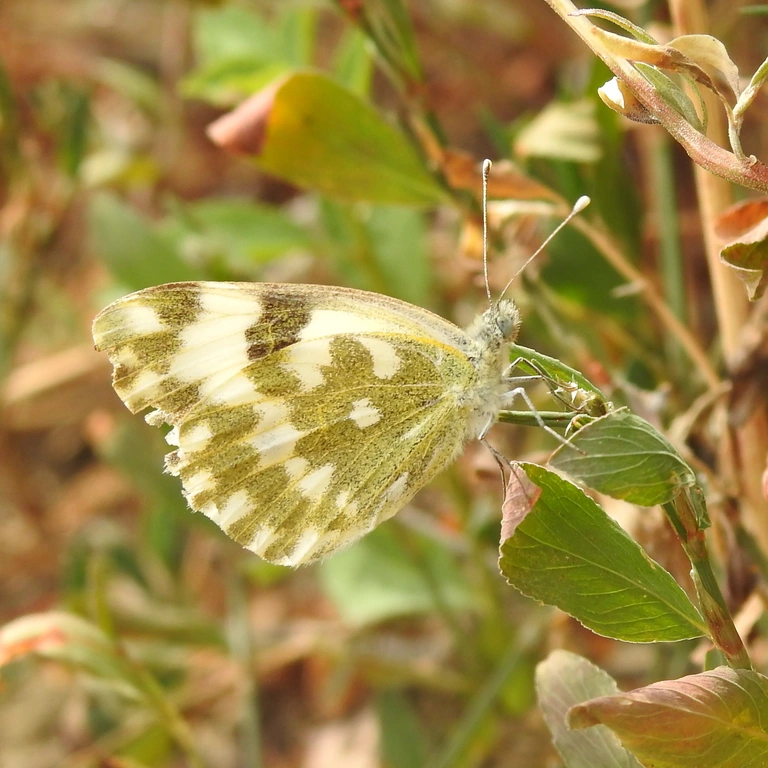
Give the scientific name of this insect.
Pontia edusa
